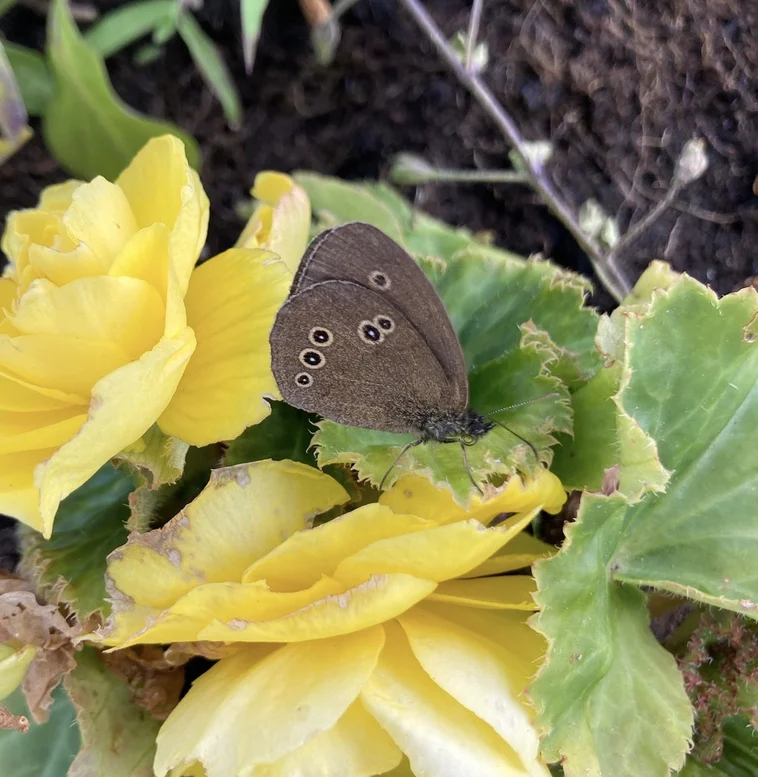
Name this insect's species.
Aphantopus hyperantus
